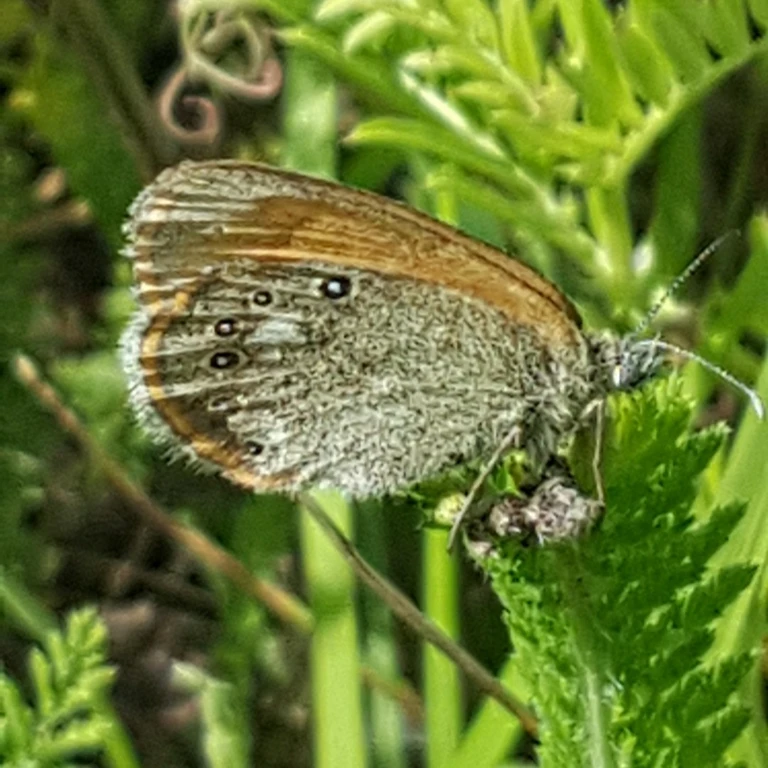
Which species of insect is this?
Coenonympha glycerion (also Coenonympha iphis)
